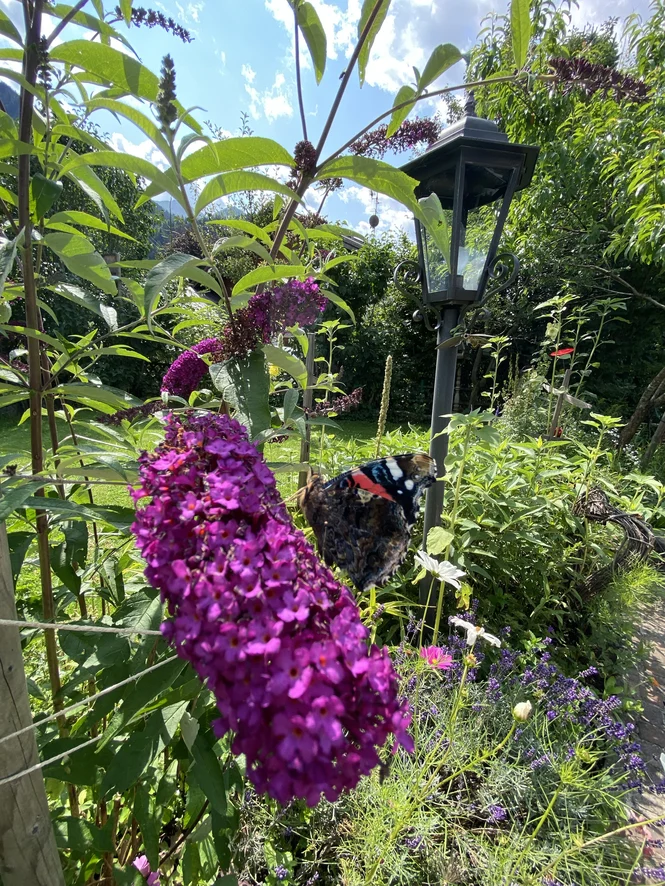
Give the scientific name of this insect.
Vanessa atalanta
